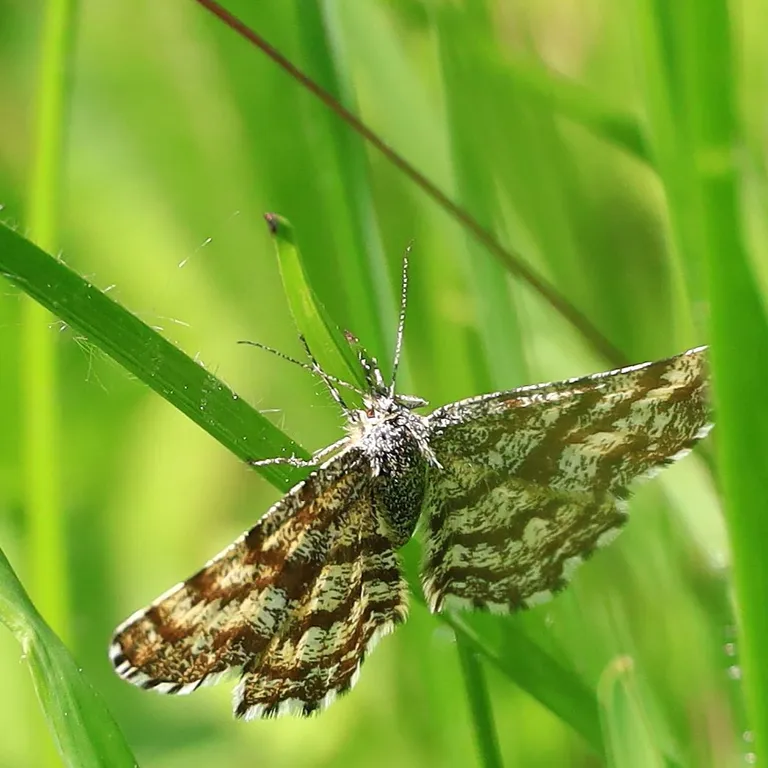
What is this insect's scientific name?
Ematurga atomaria
